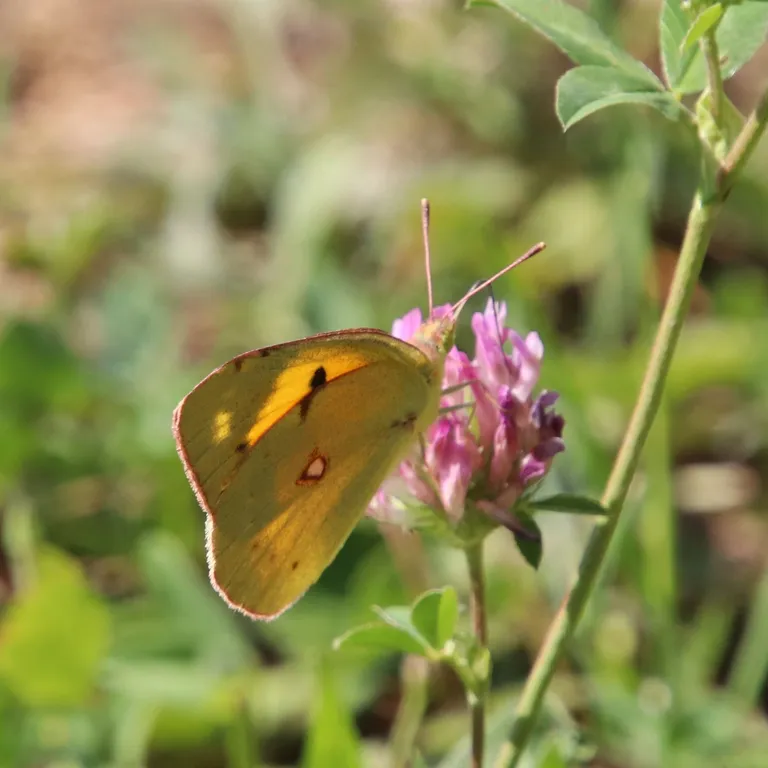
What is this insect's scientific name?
Colias croceus
